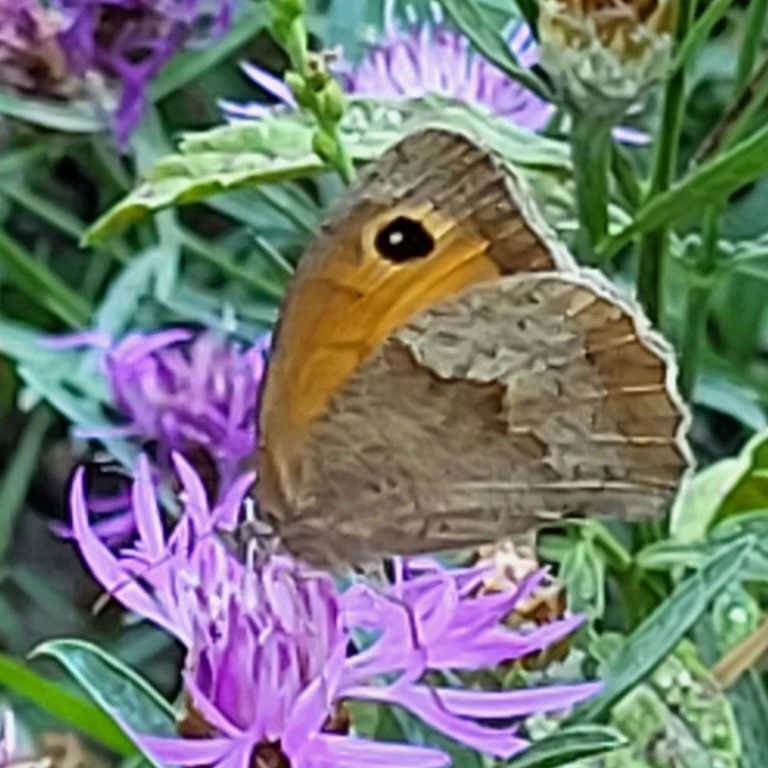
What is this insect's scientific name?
Maniola jurtina
